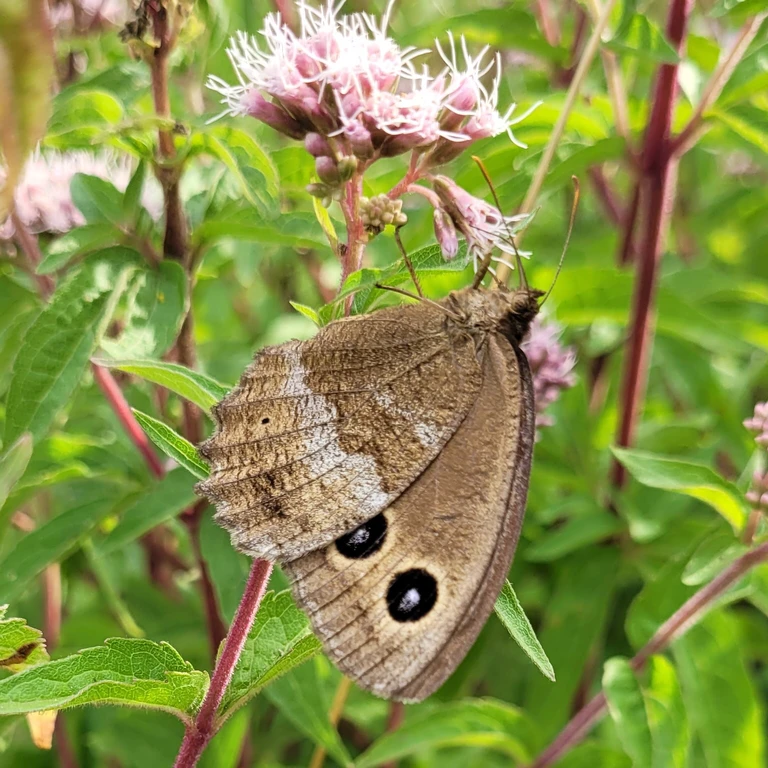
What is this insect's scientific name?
Minois dryas
